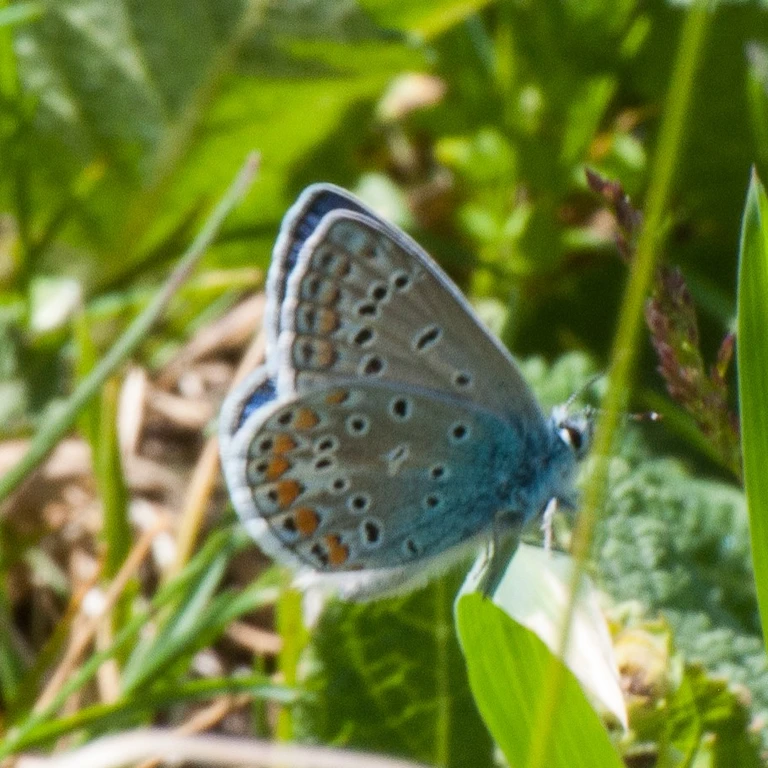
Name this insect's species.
Polyommatus icarus
